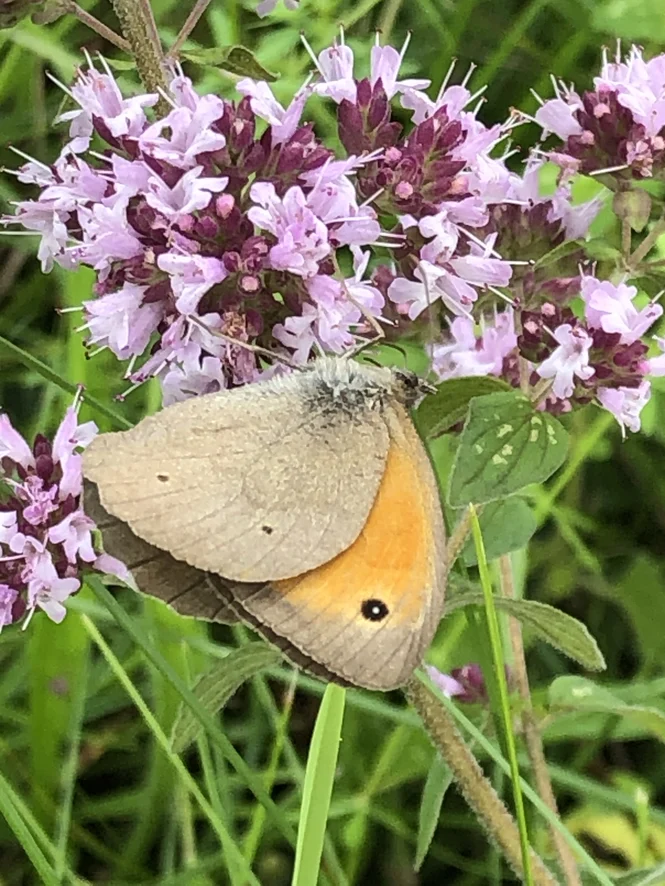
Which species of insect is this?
Maniola jurtina
